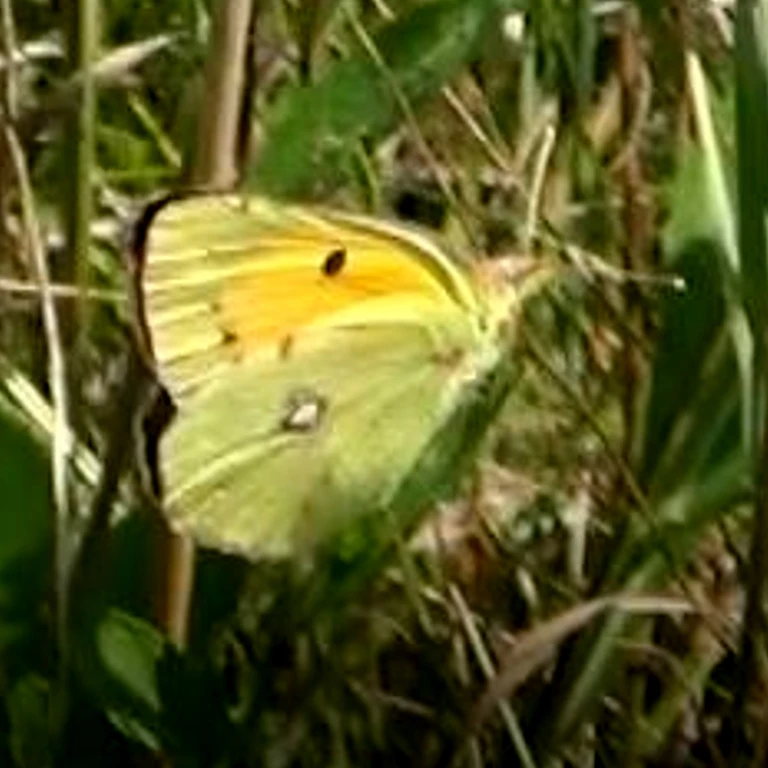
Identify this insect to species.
Colias croceus
